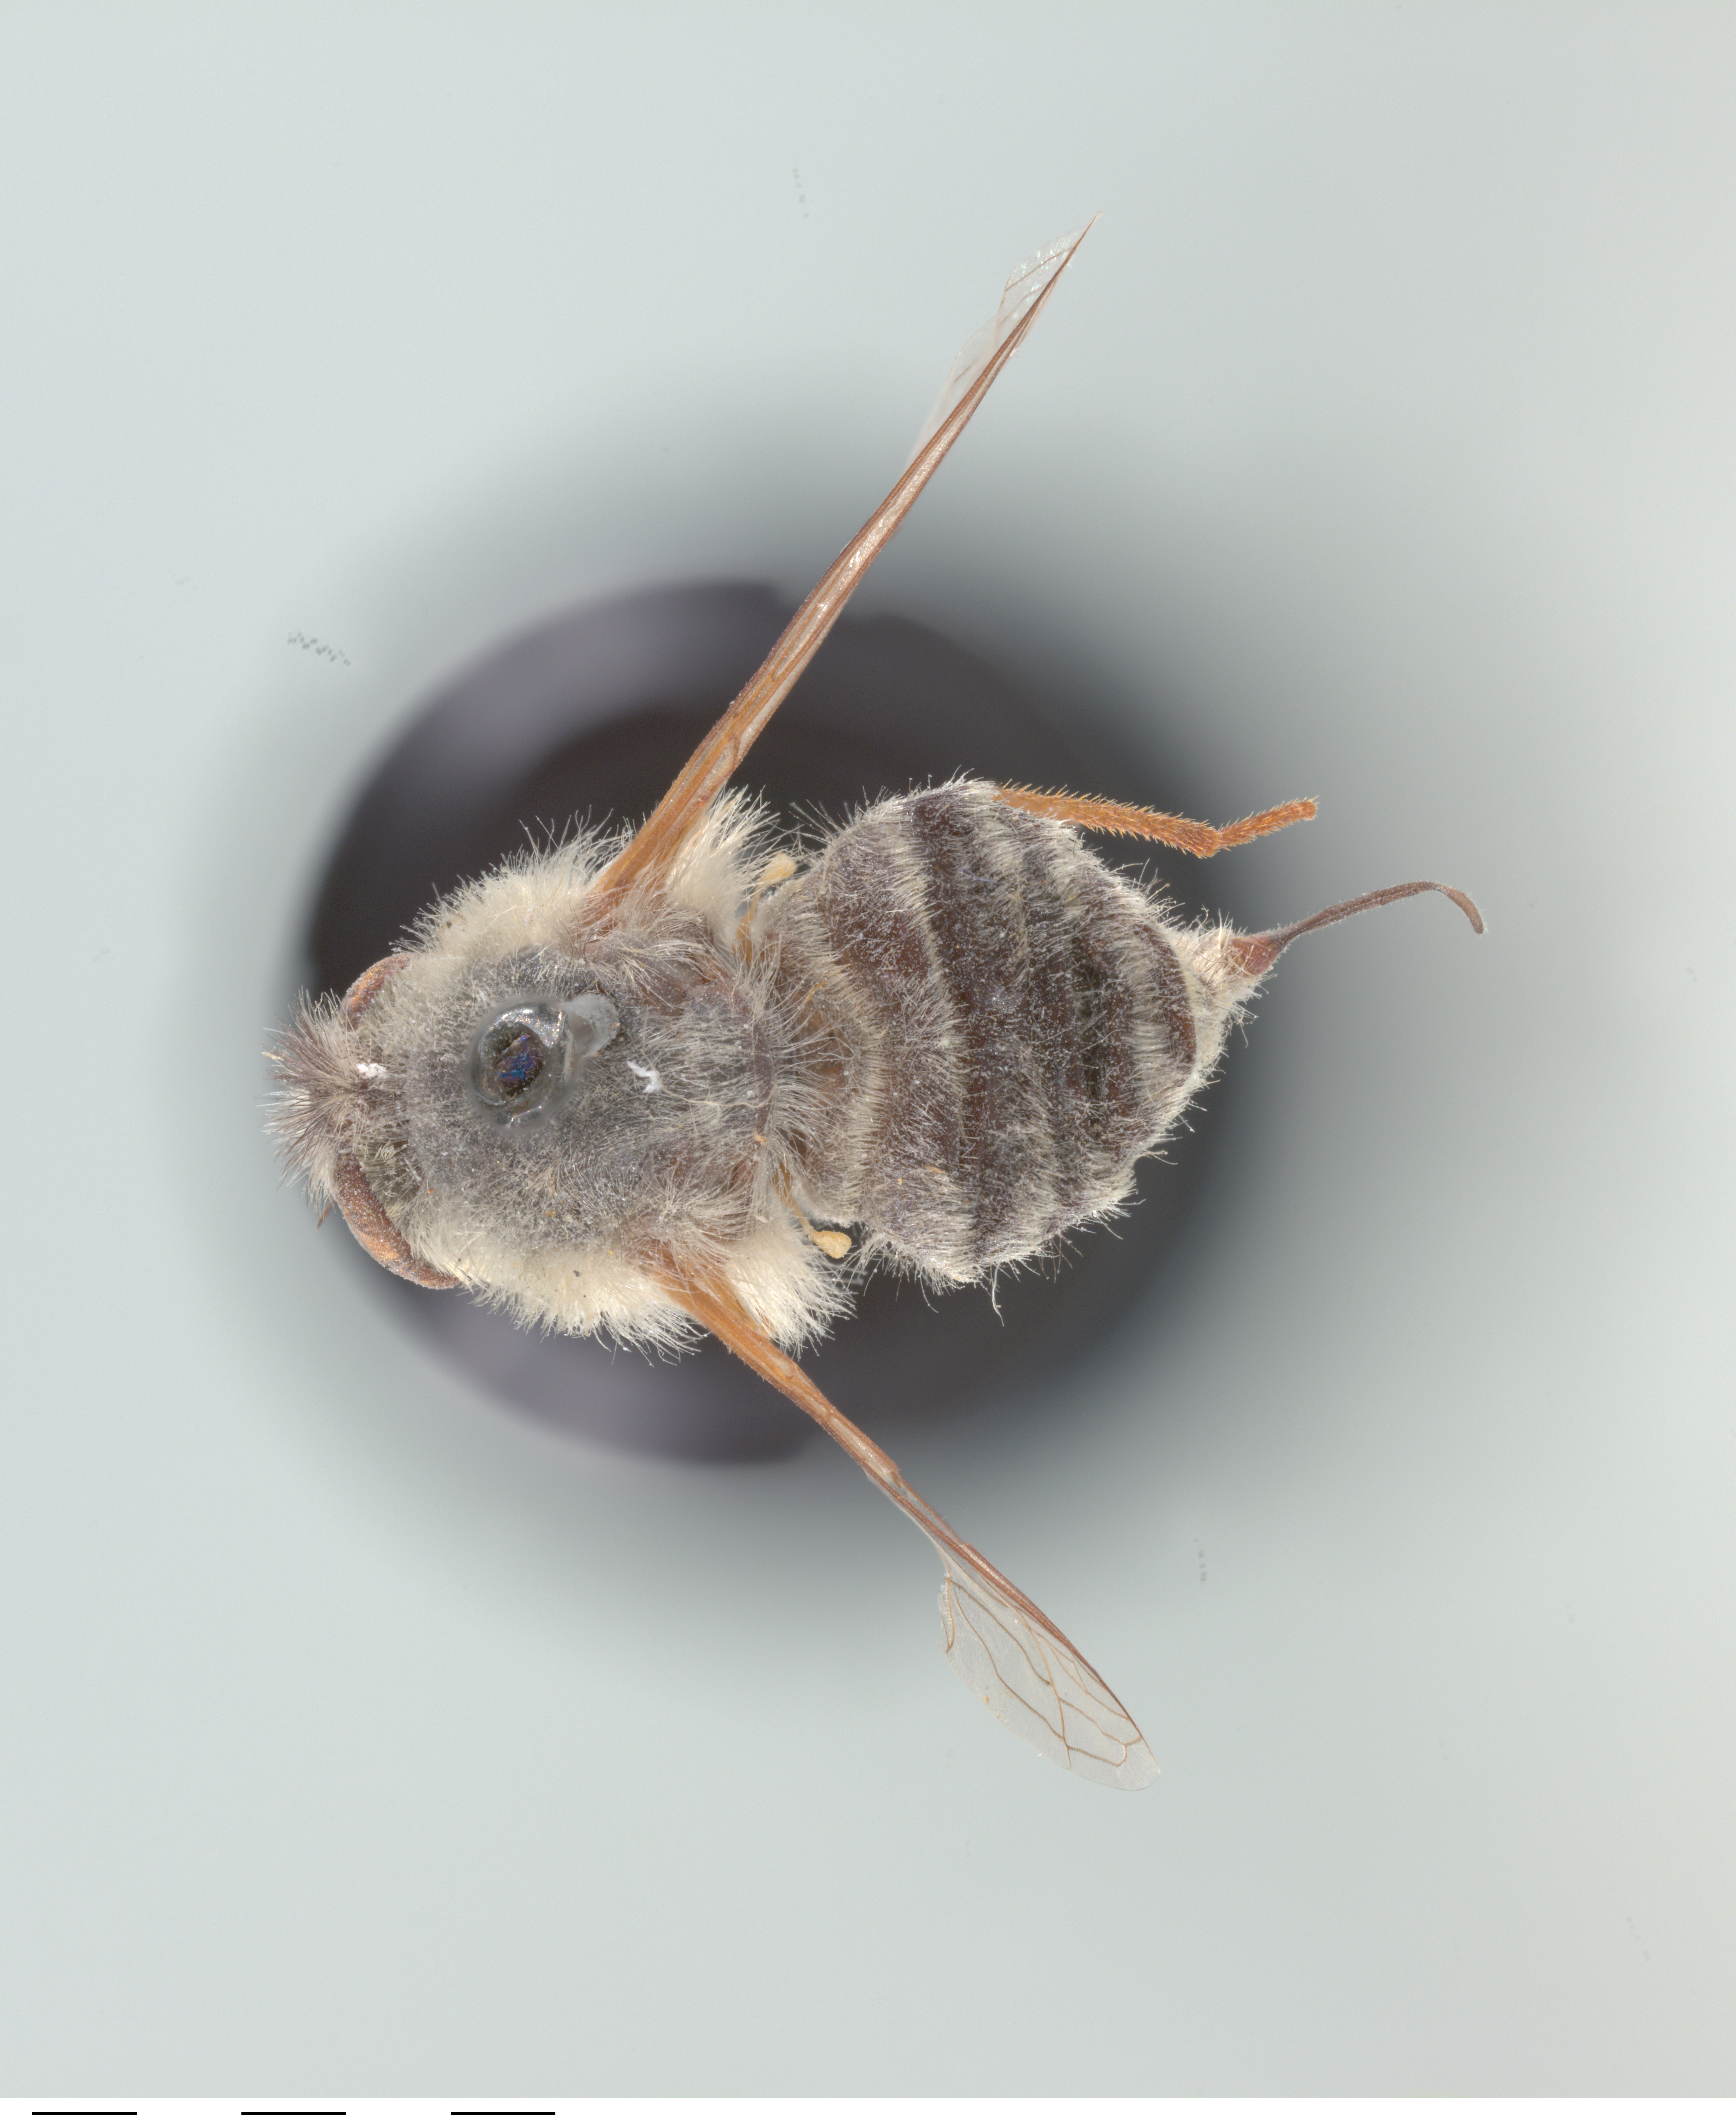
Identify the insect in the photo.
Trichopsidea clausa
